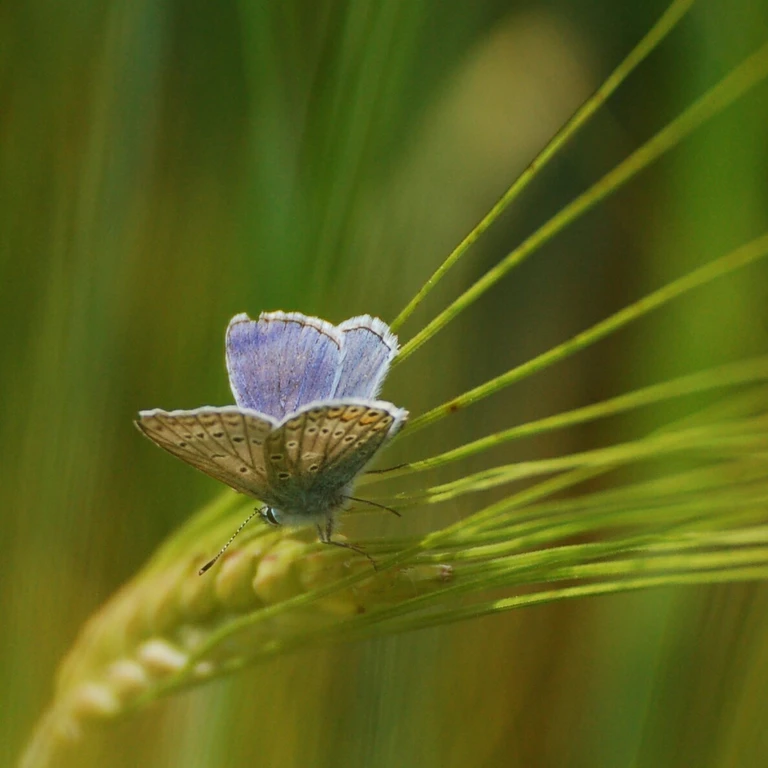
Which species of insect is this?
Polyommatus icarus
